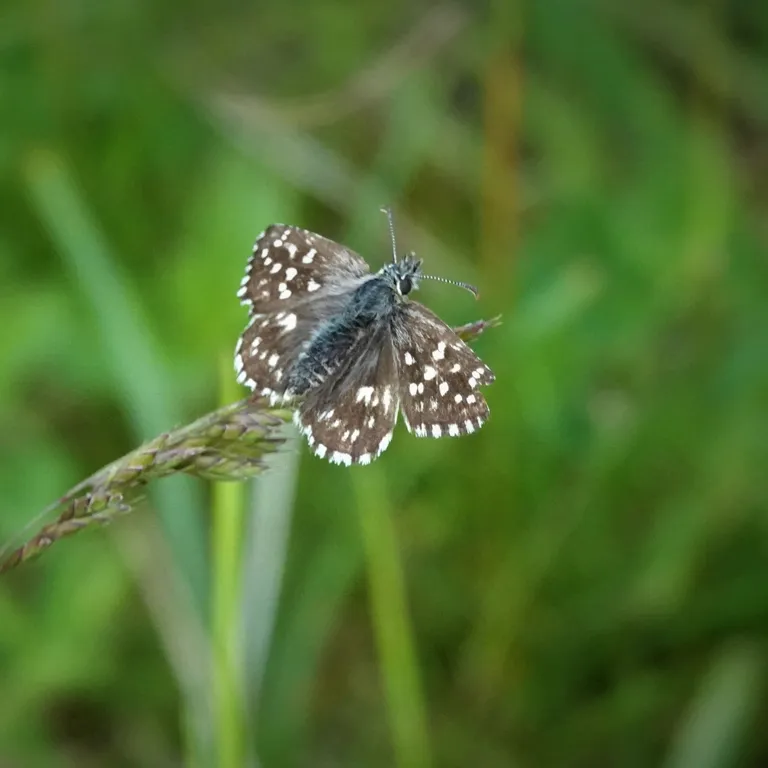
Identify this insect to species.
Pyrgus malvae
